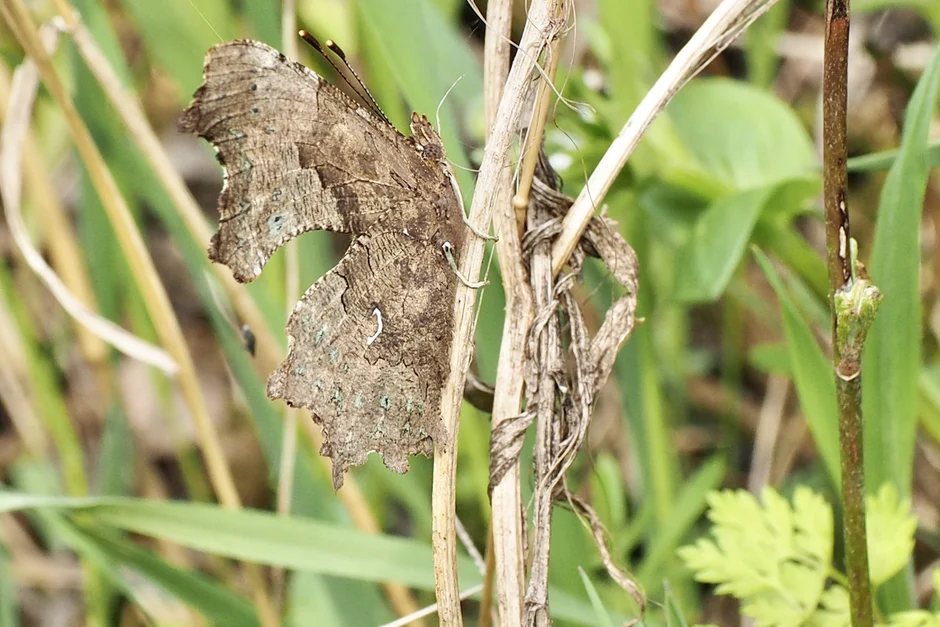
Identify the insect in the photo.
Polygonia c-album
